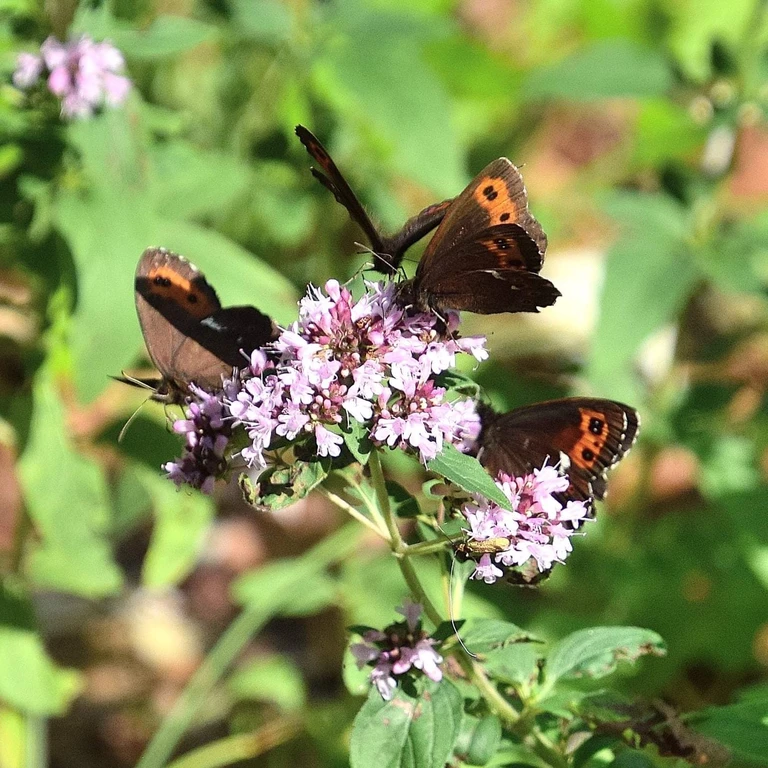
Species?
Erebia ligea
